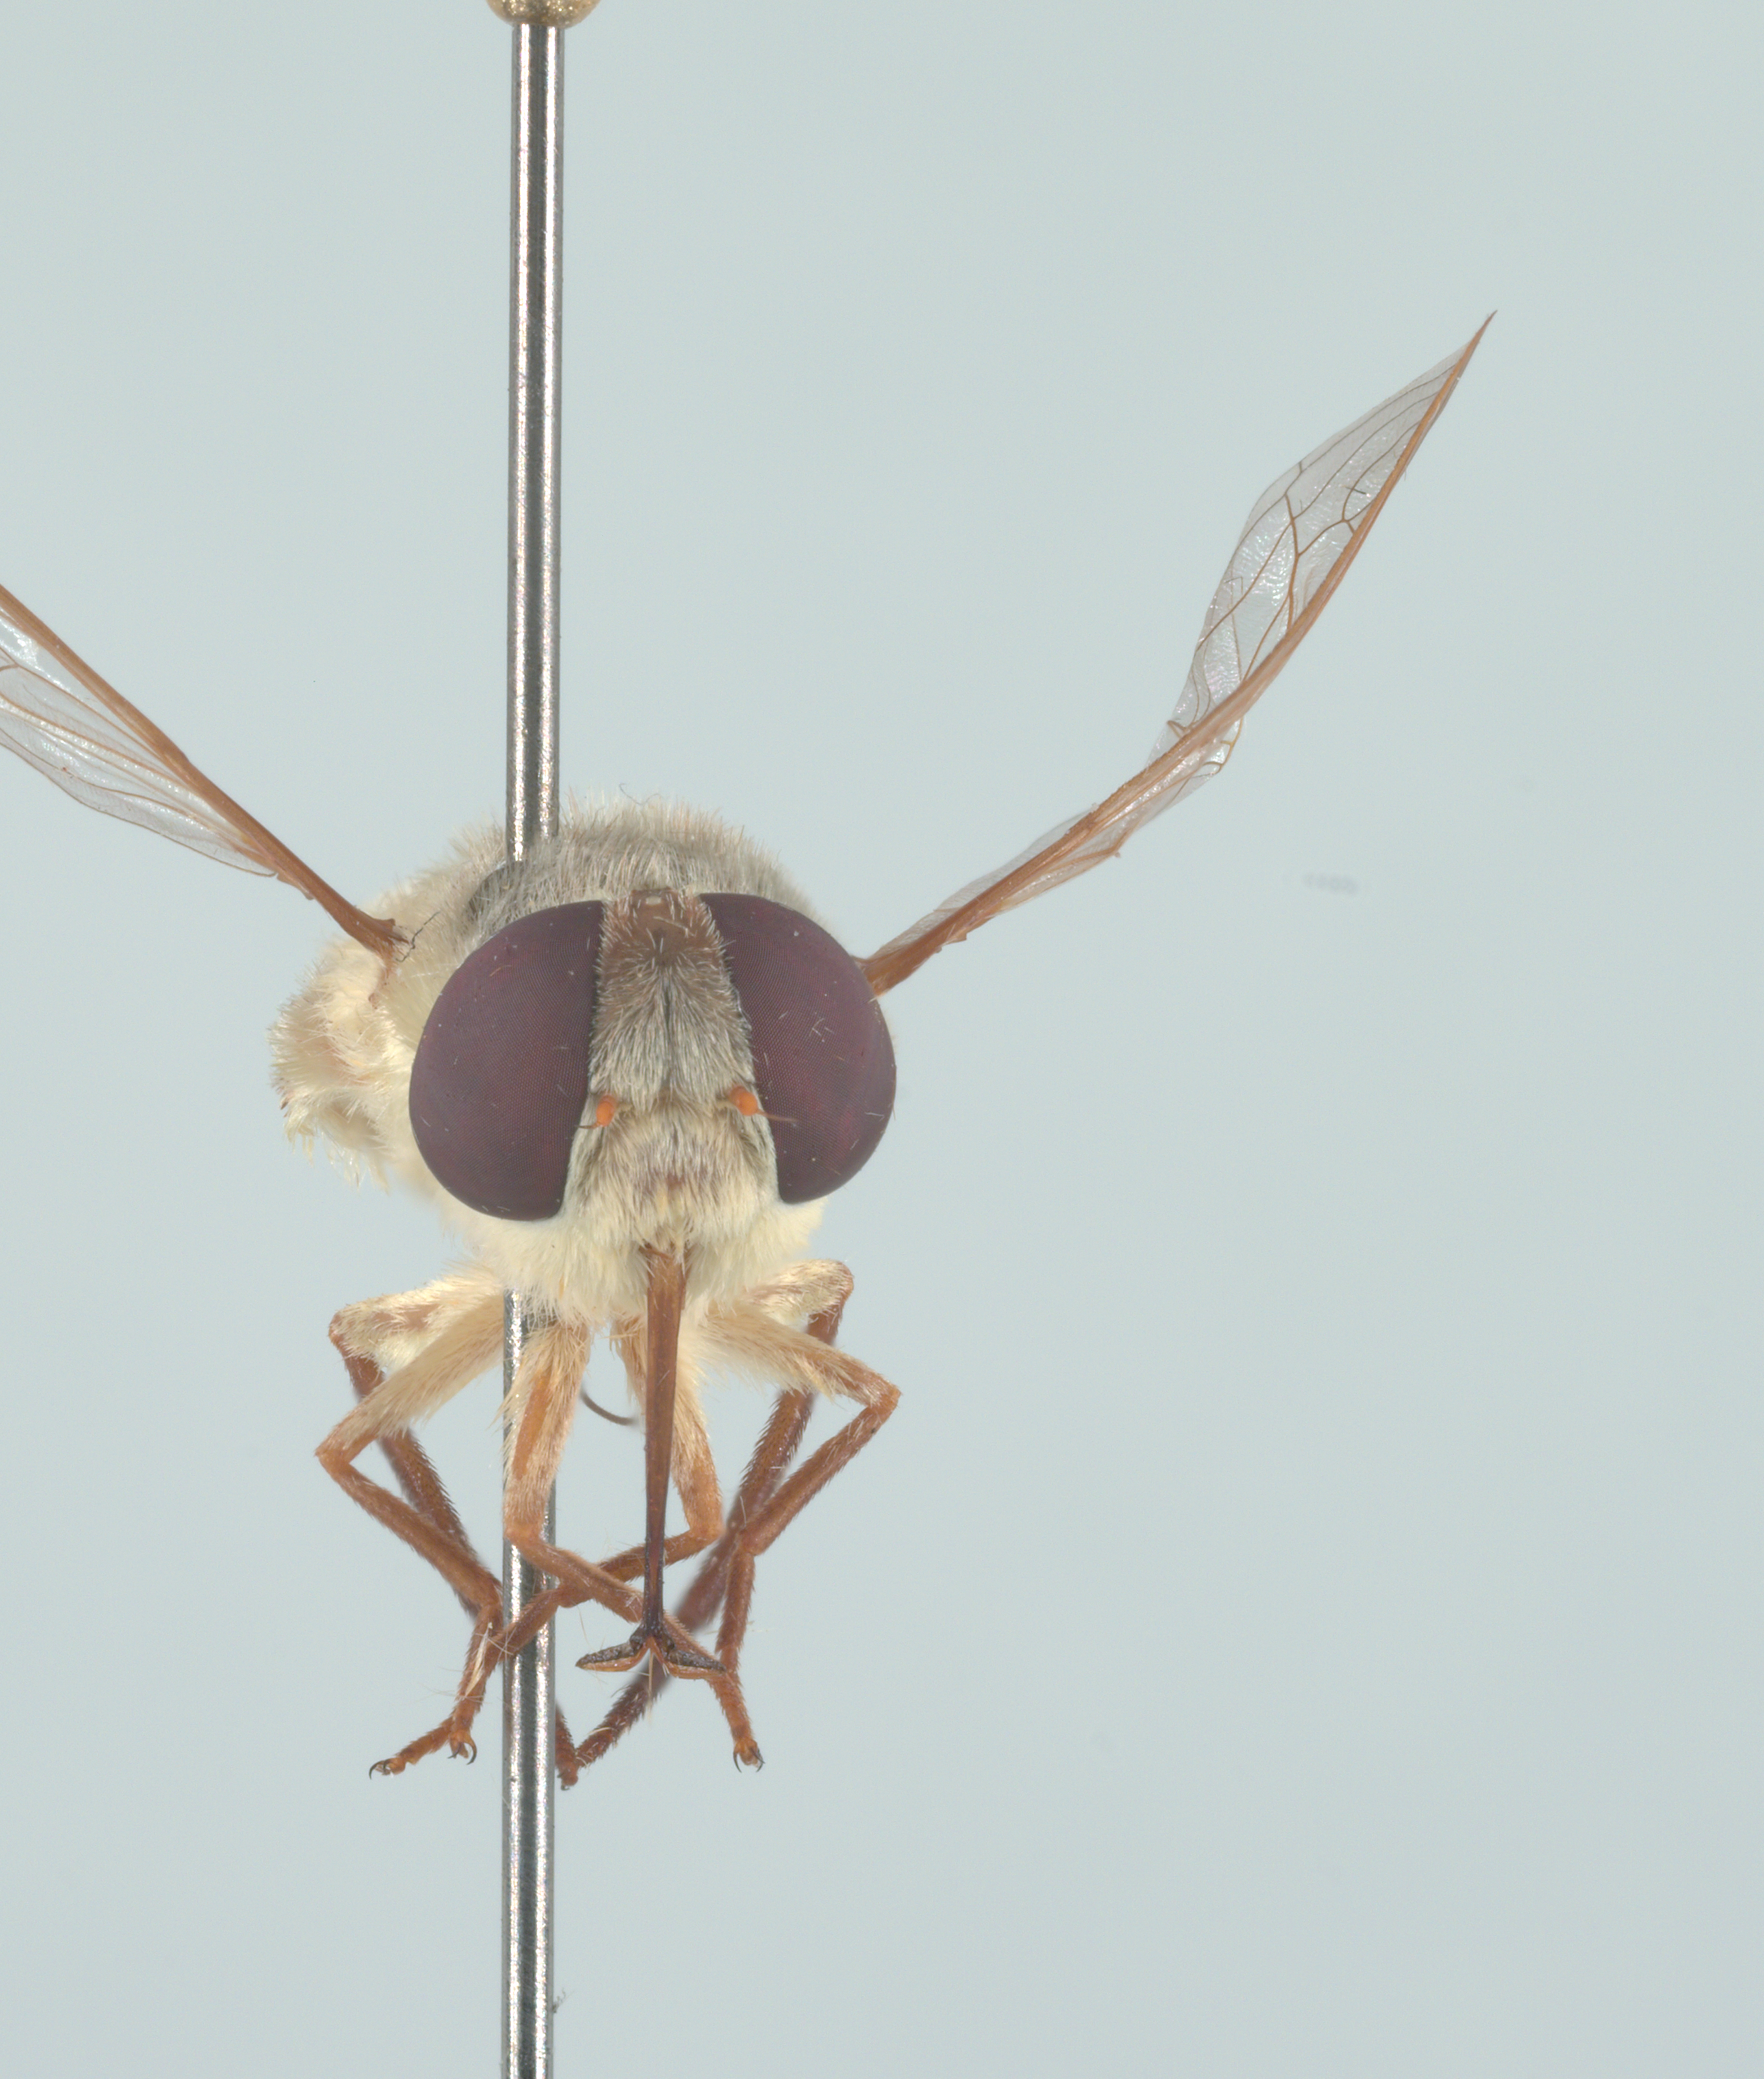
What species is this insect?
Neorhynchocephalus volaticus
